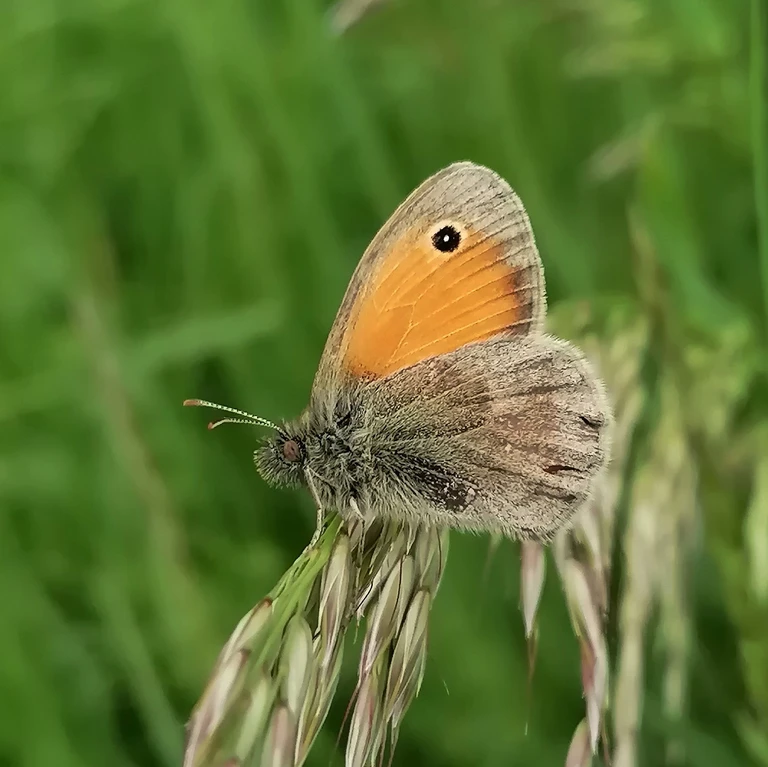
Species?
Coenonympha pamphilus
